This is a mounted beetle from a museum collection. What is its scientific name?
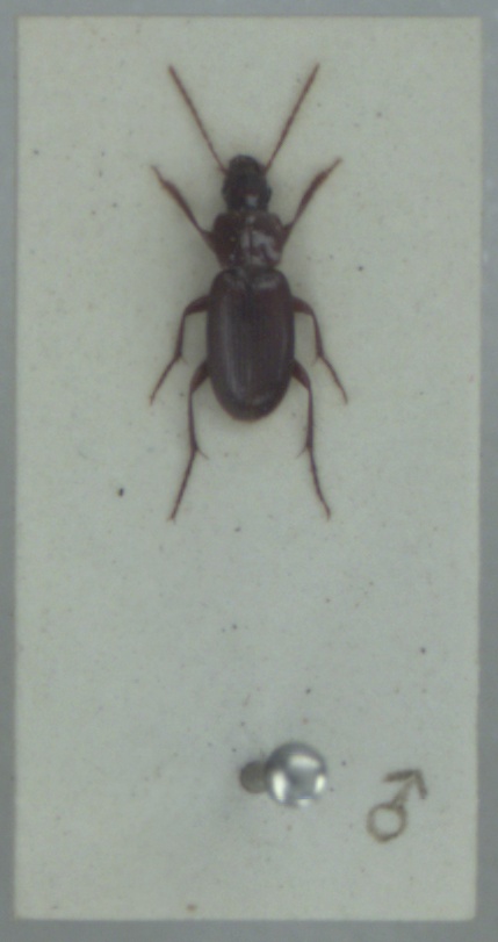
Platyderus depressus
